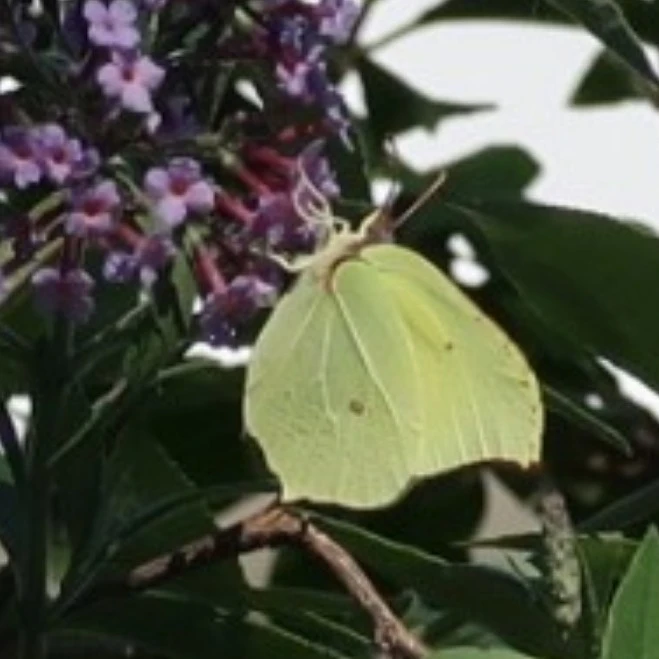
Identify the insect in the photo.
Gonepteryx rhamni
